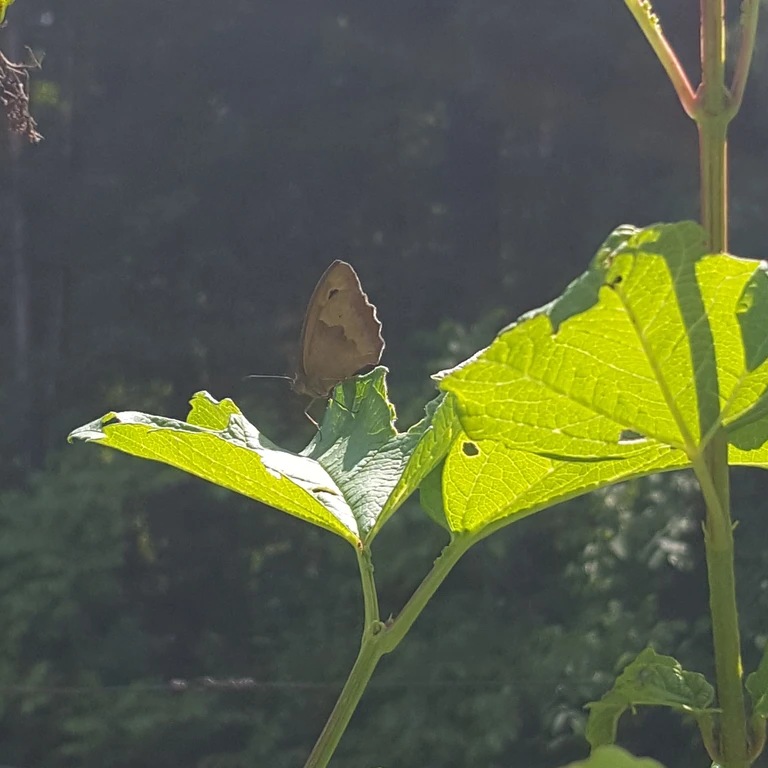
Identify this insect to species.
Maniola jurtina
